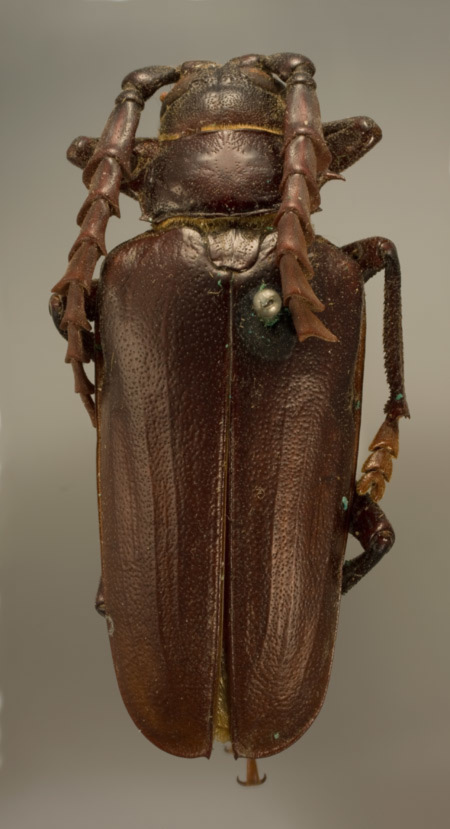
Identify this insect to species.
Prionus californicus (also Prionus alutaceus)
